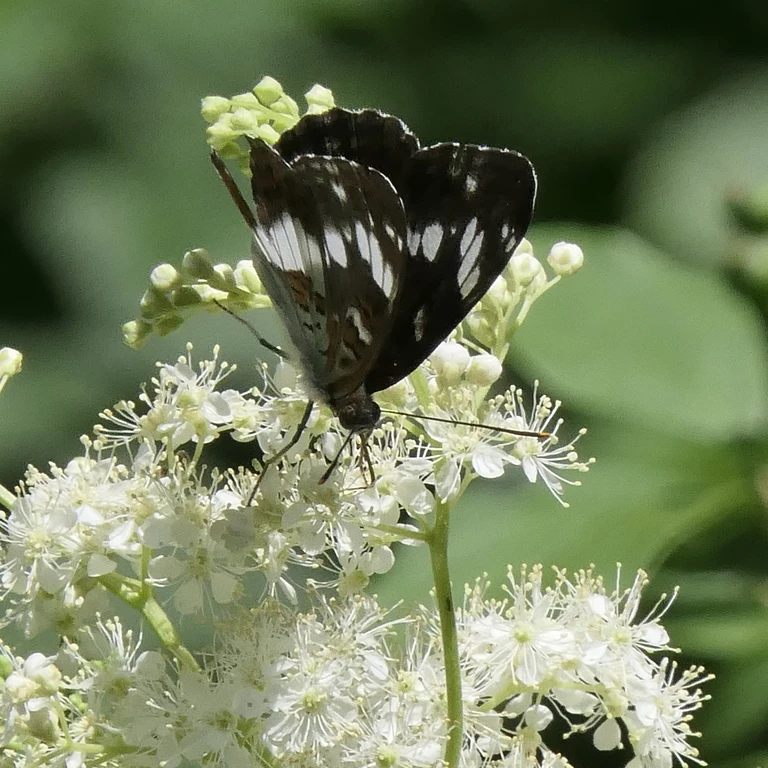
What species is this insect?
Limenitis camilla (also Ladoga camilla)
